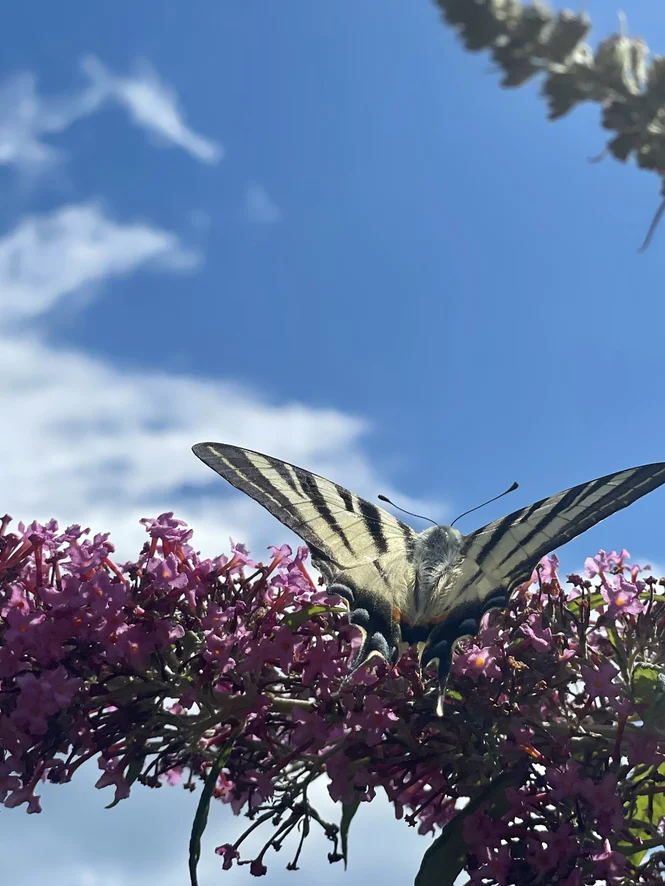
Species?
Iphiclides podalirius
